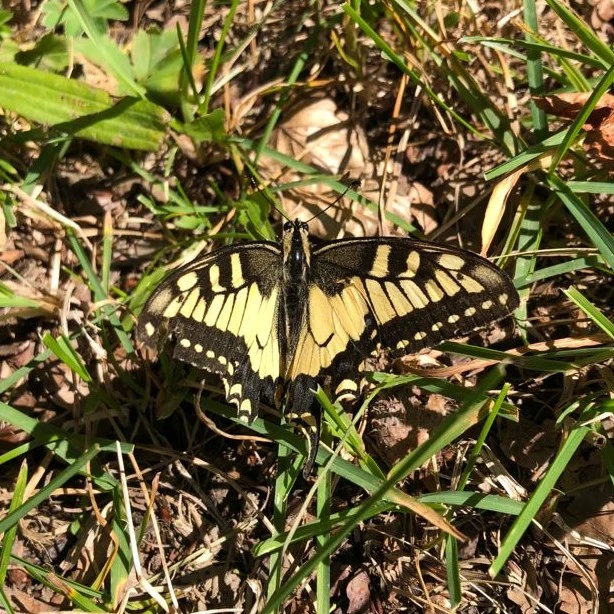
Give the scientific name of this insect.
Papilio machaon
